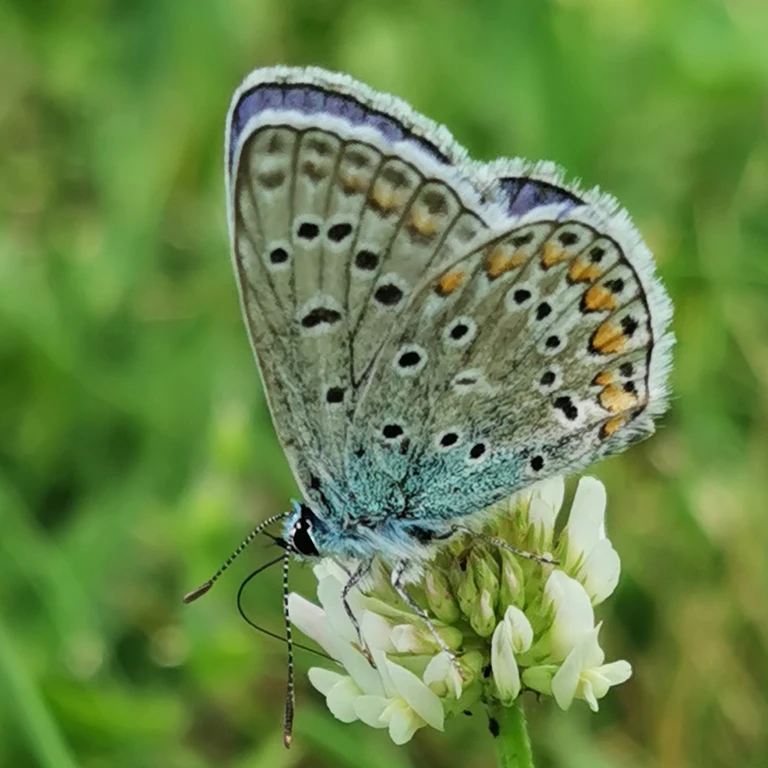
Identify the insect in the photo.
Polyommatus icarus
